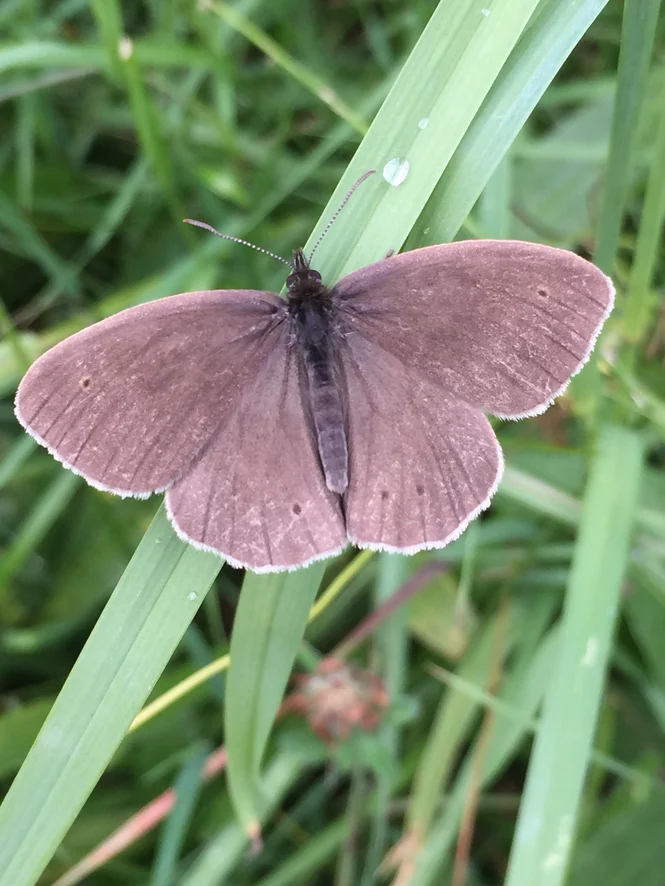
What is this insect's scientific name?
Aphantopus hyperantus
